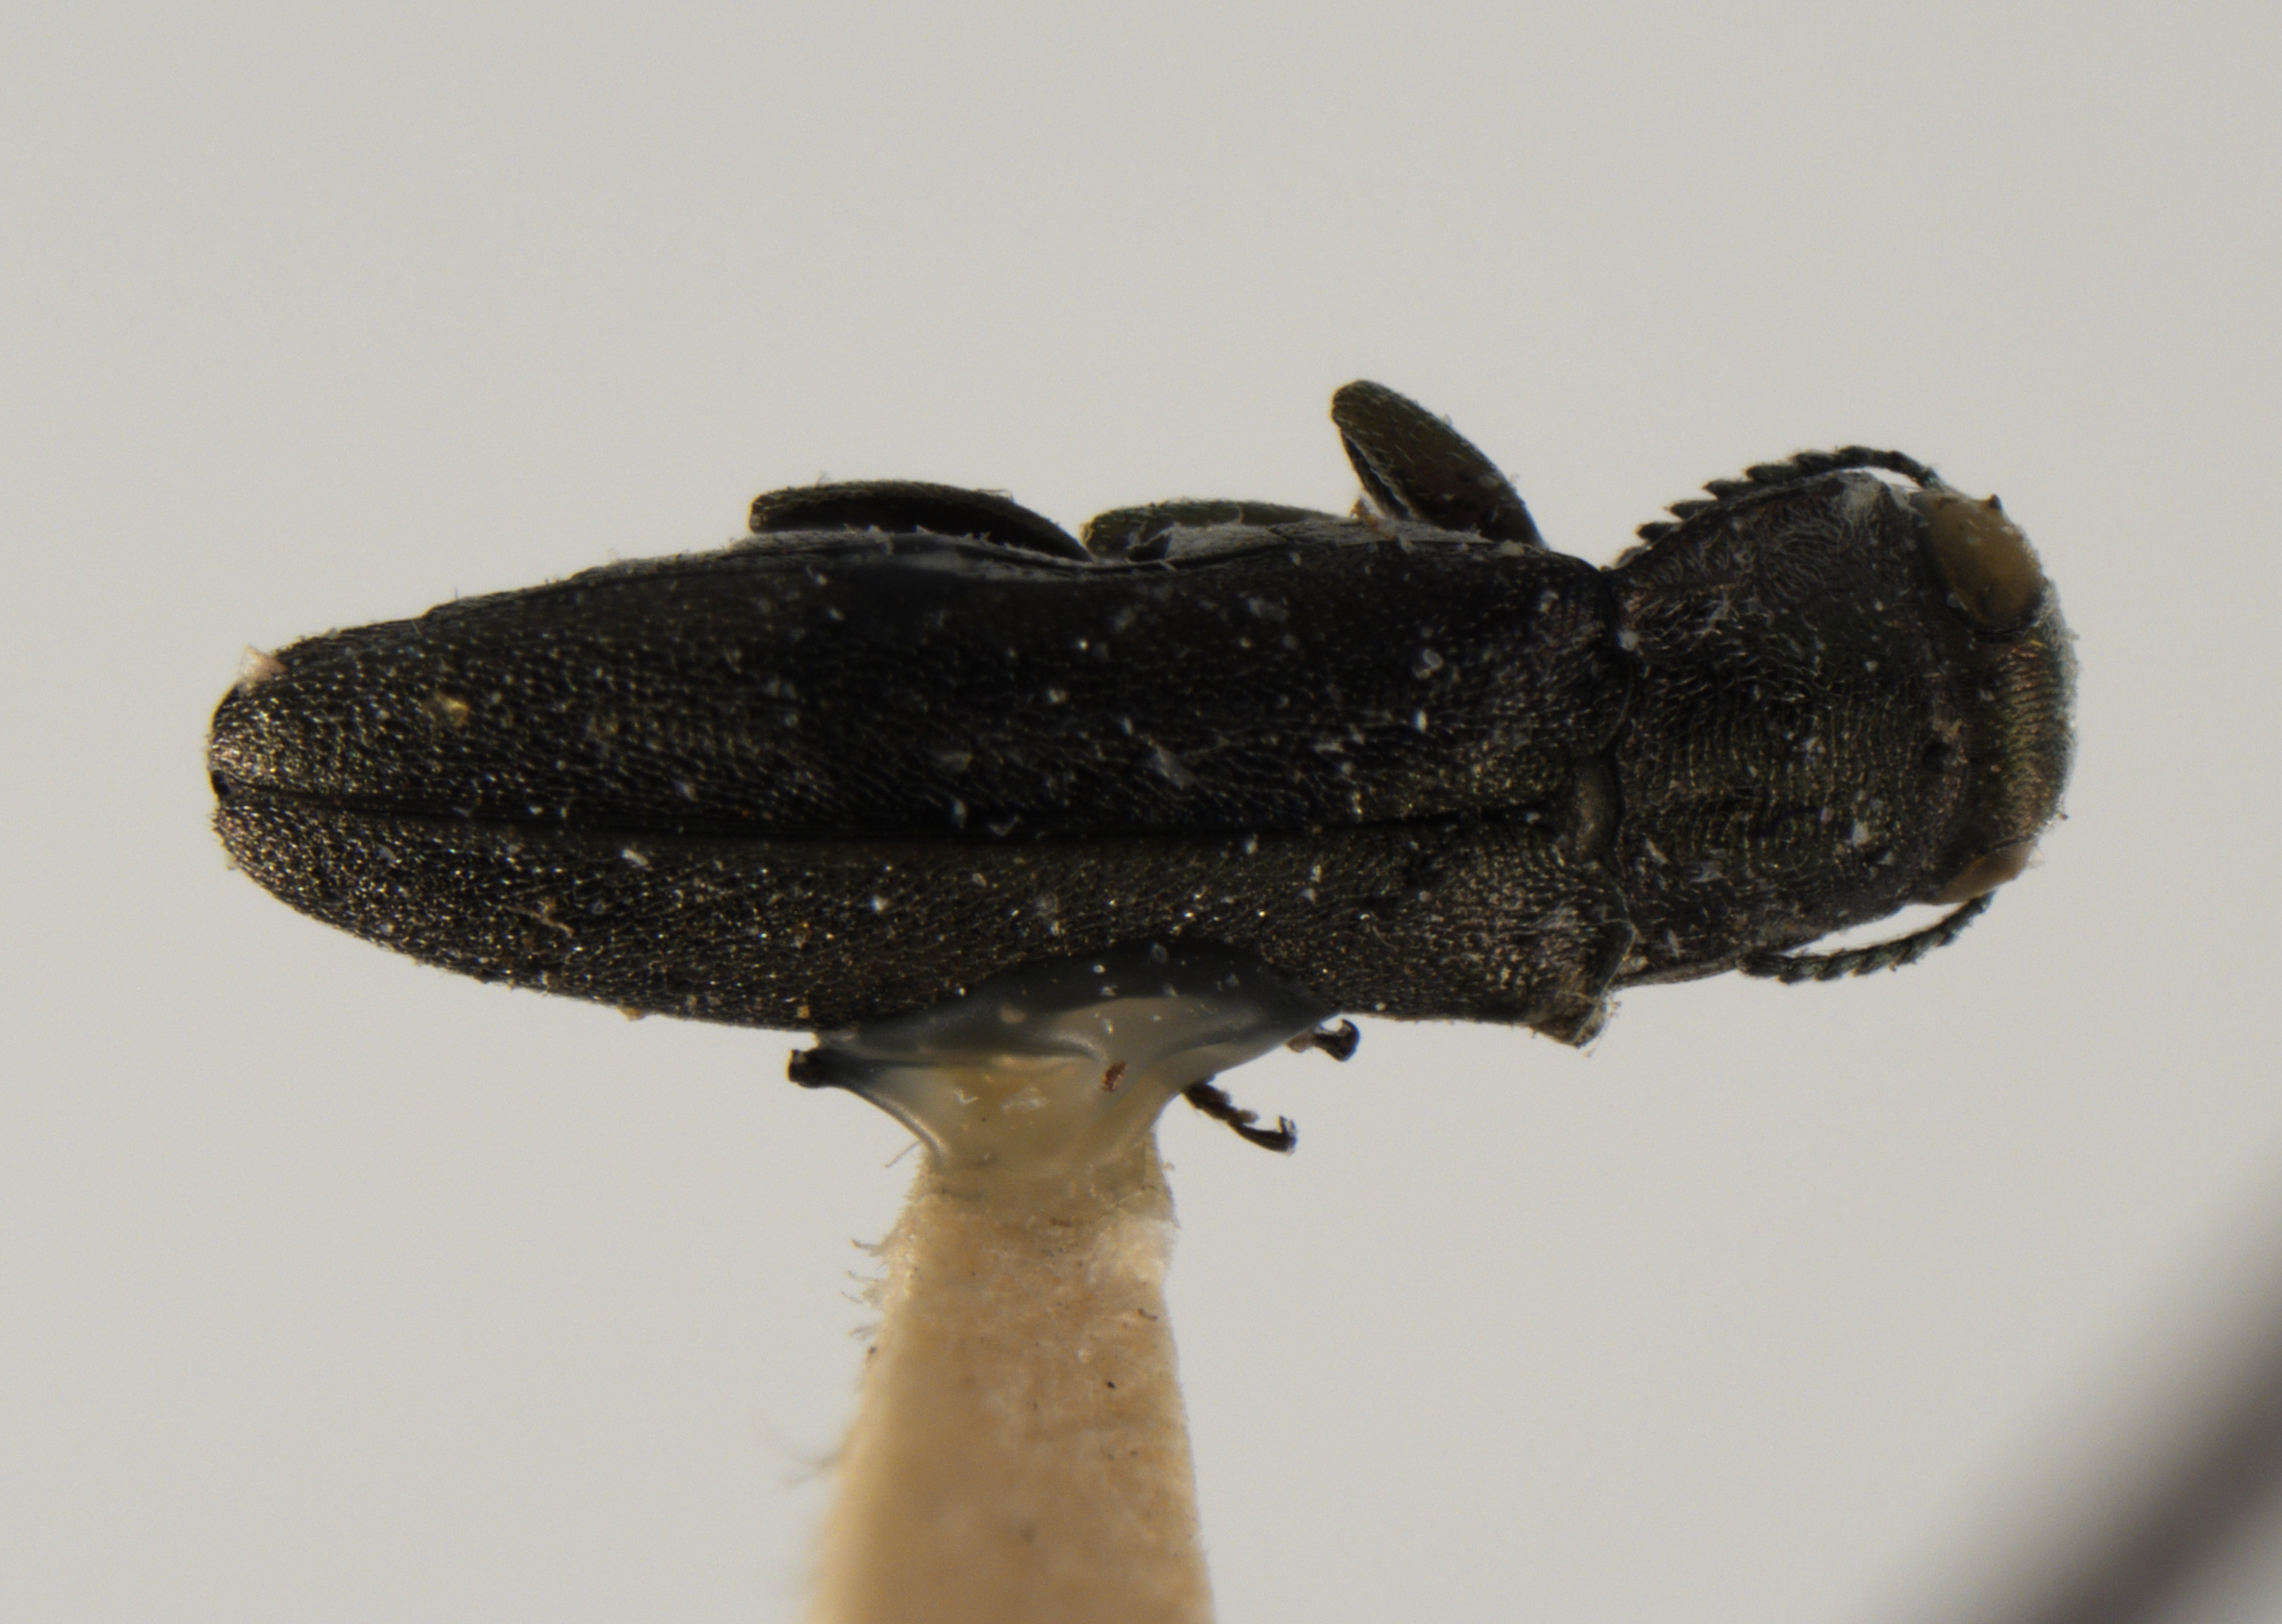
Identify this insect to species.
Agrilus pubescens (also Agrilus bespencus)
